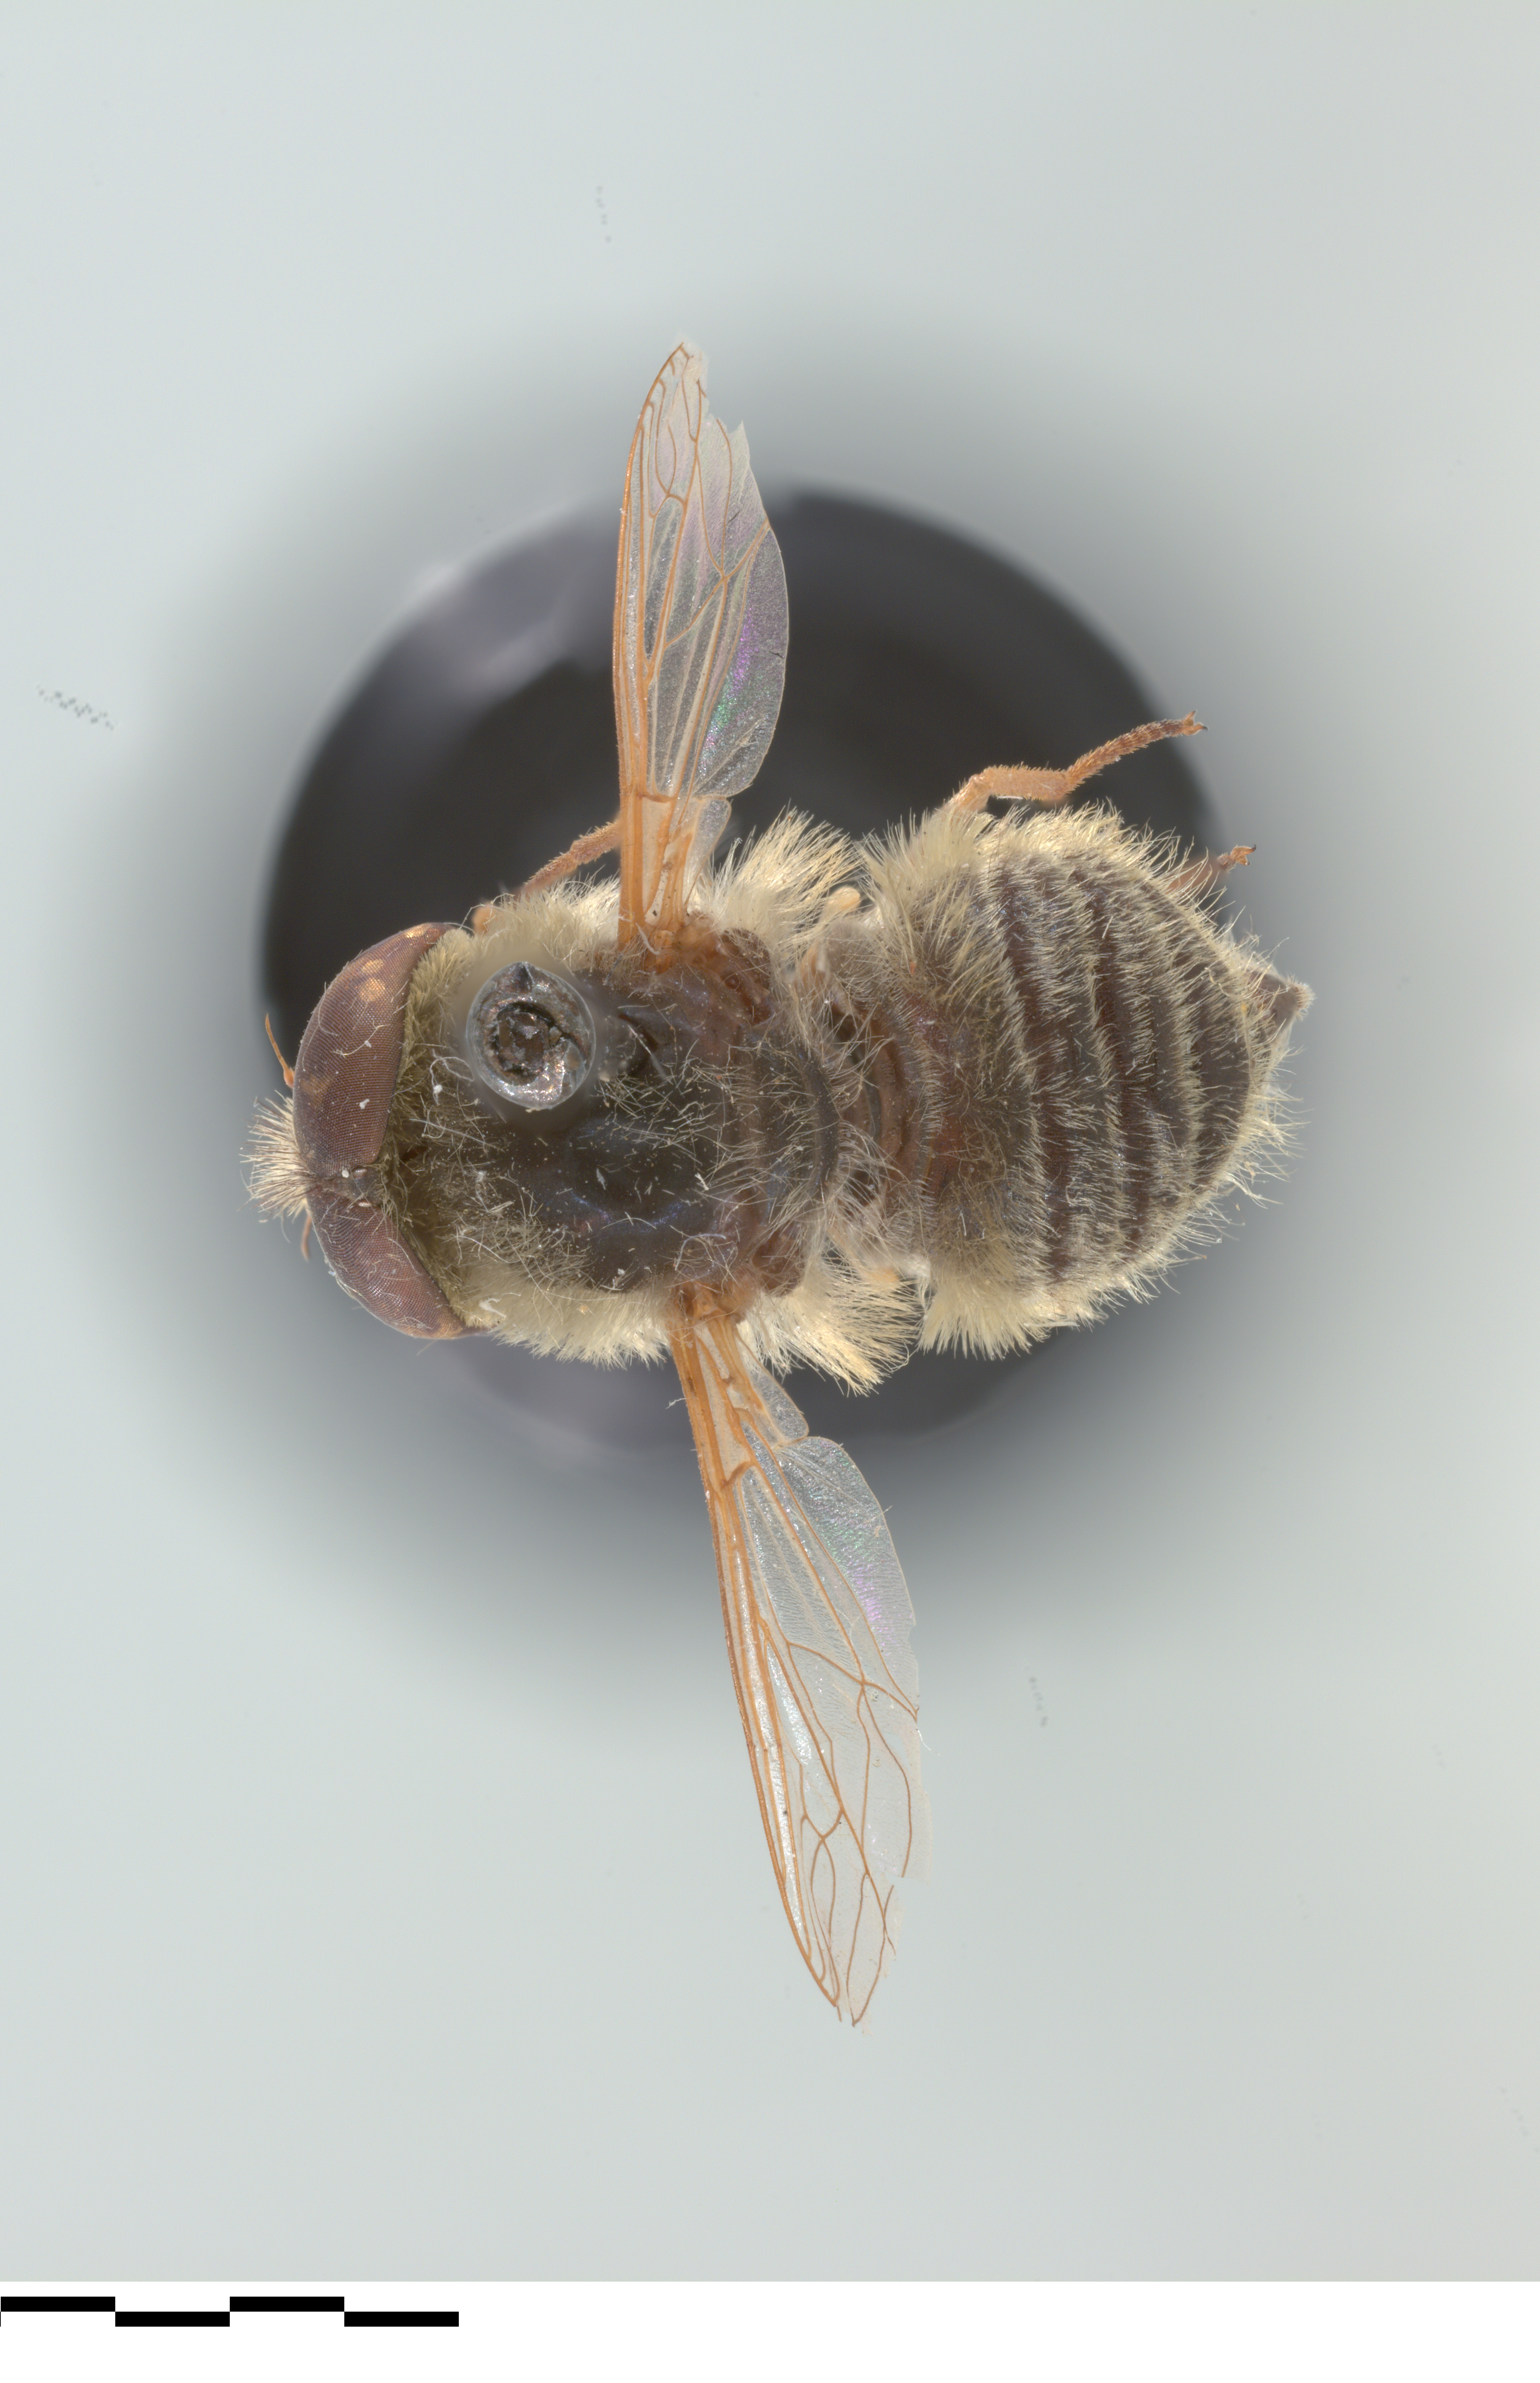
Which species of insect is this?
Neorhynchocephalus sackenii
